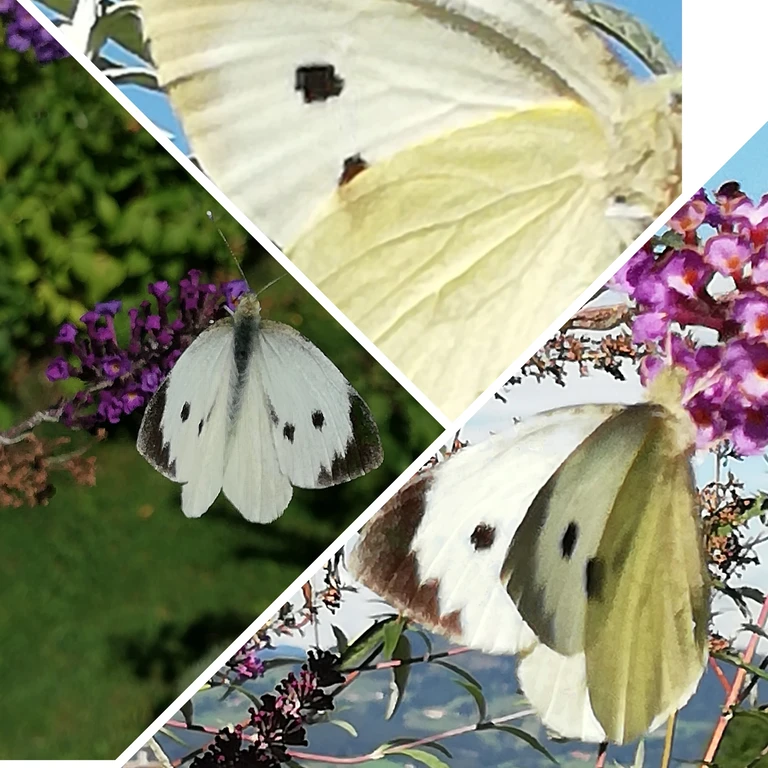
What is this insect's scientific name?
Pieris brassicae
